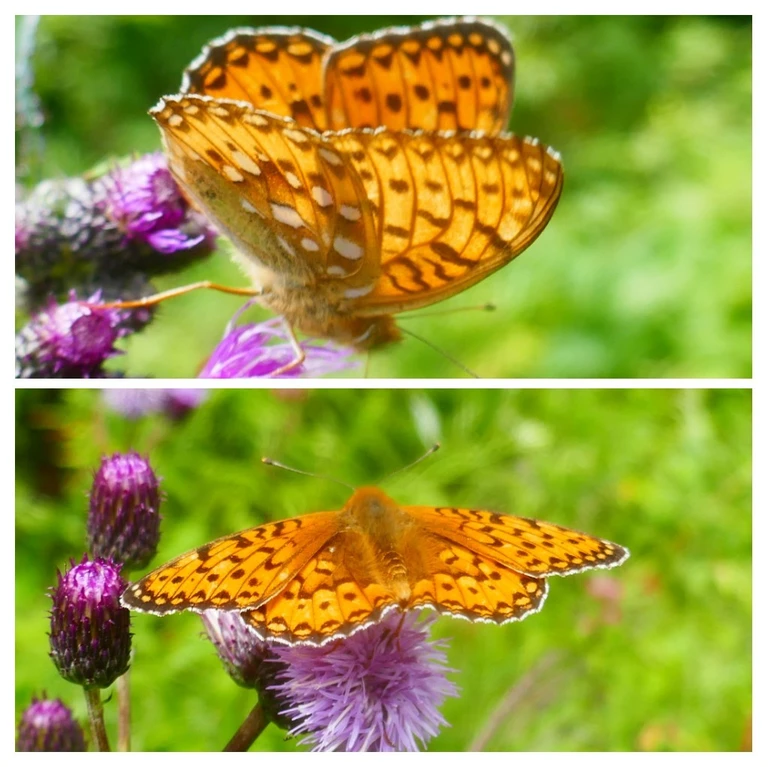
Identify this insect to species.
Speyeria aglaja
